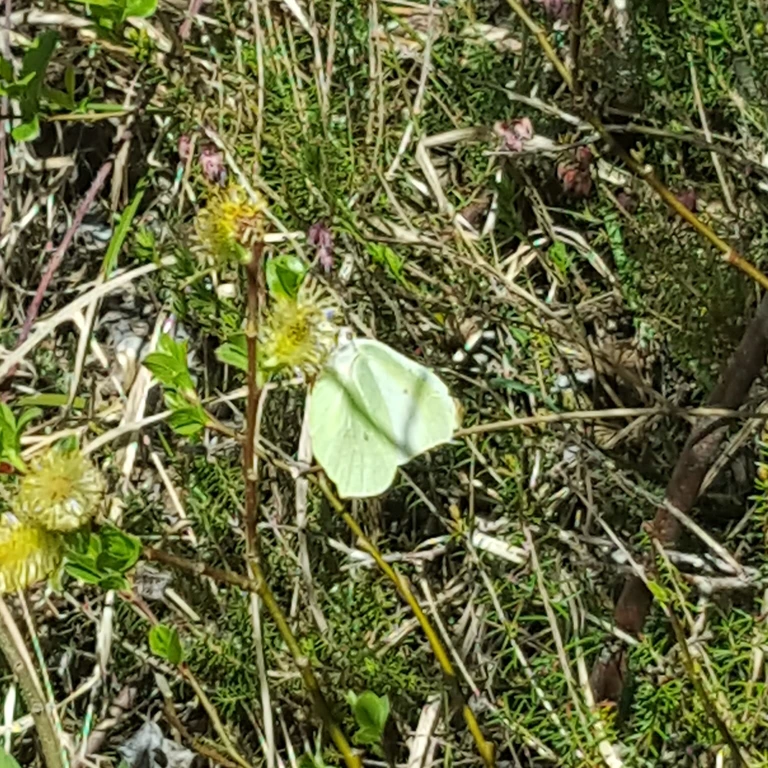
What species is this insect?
Gonepteryx rhamni
